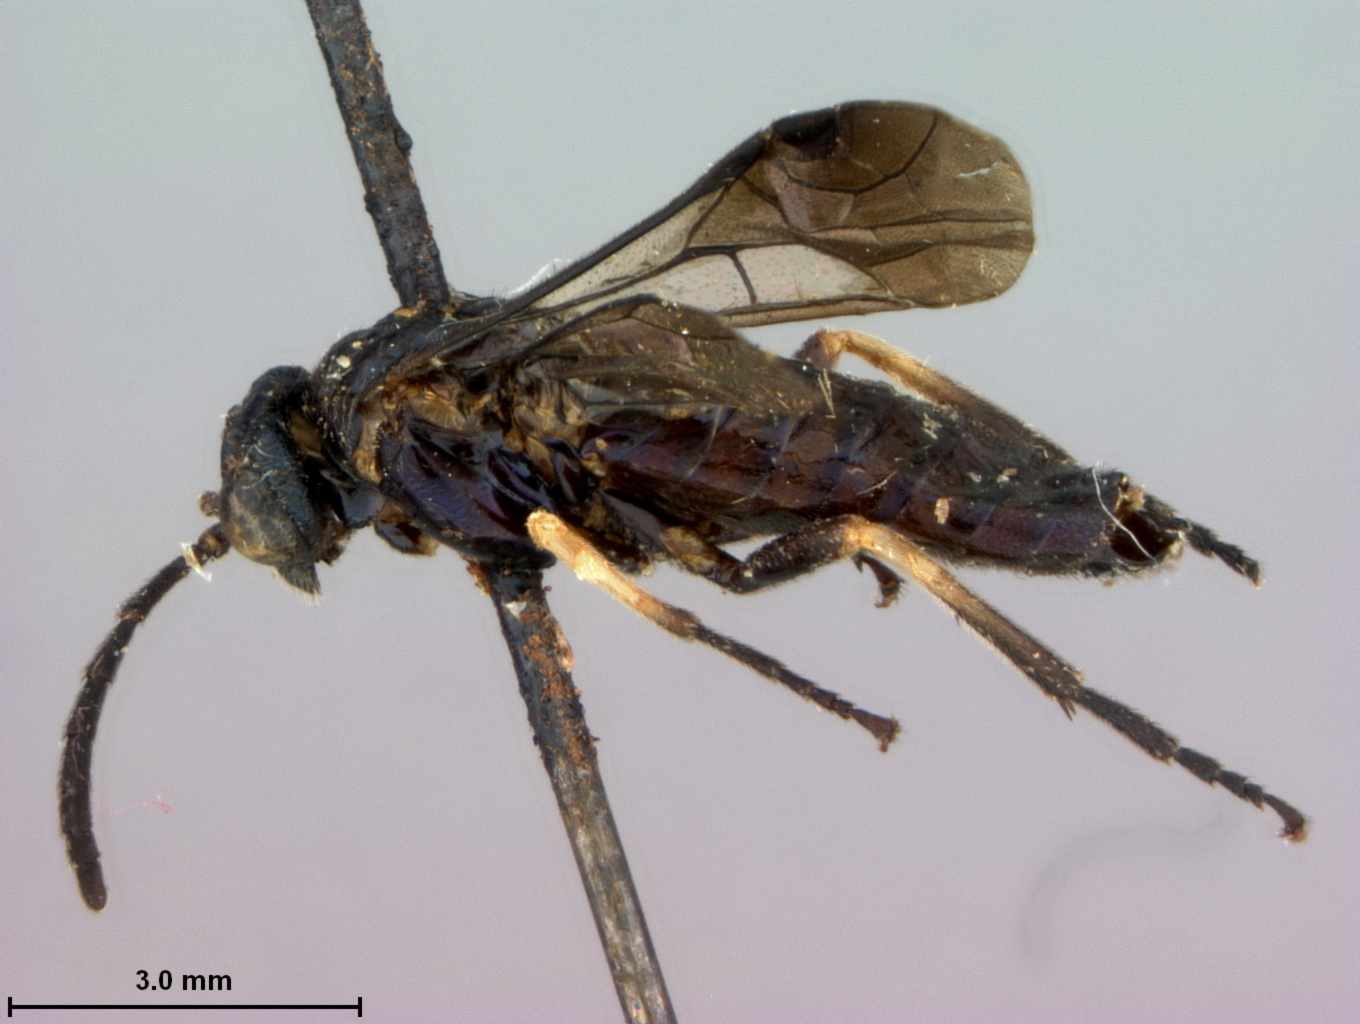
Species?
Senoclidia amala
